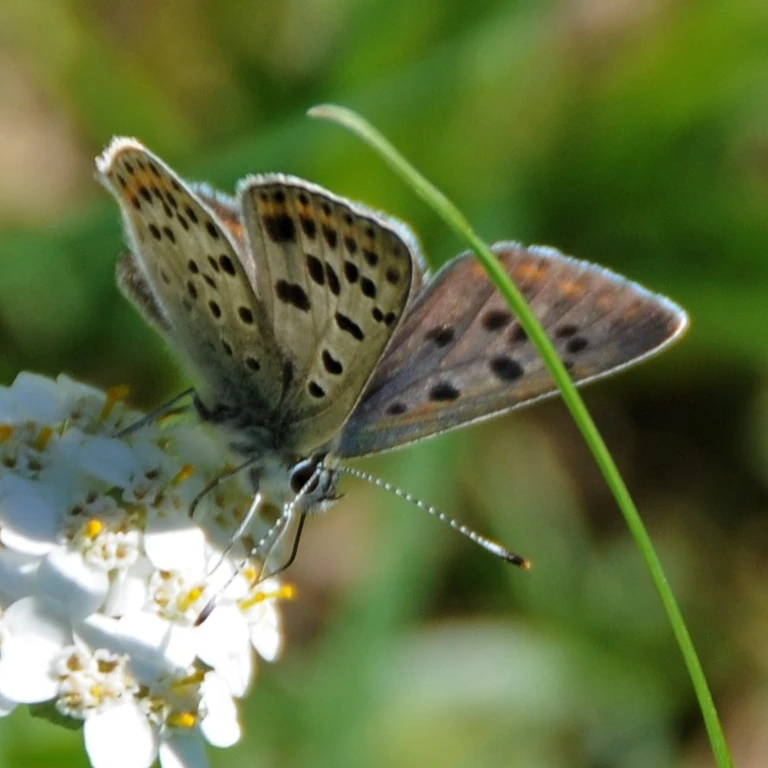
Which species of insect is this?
Lycaena tityrus (also Loweia tityrus)
